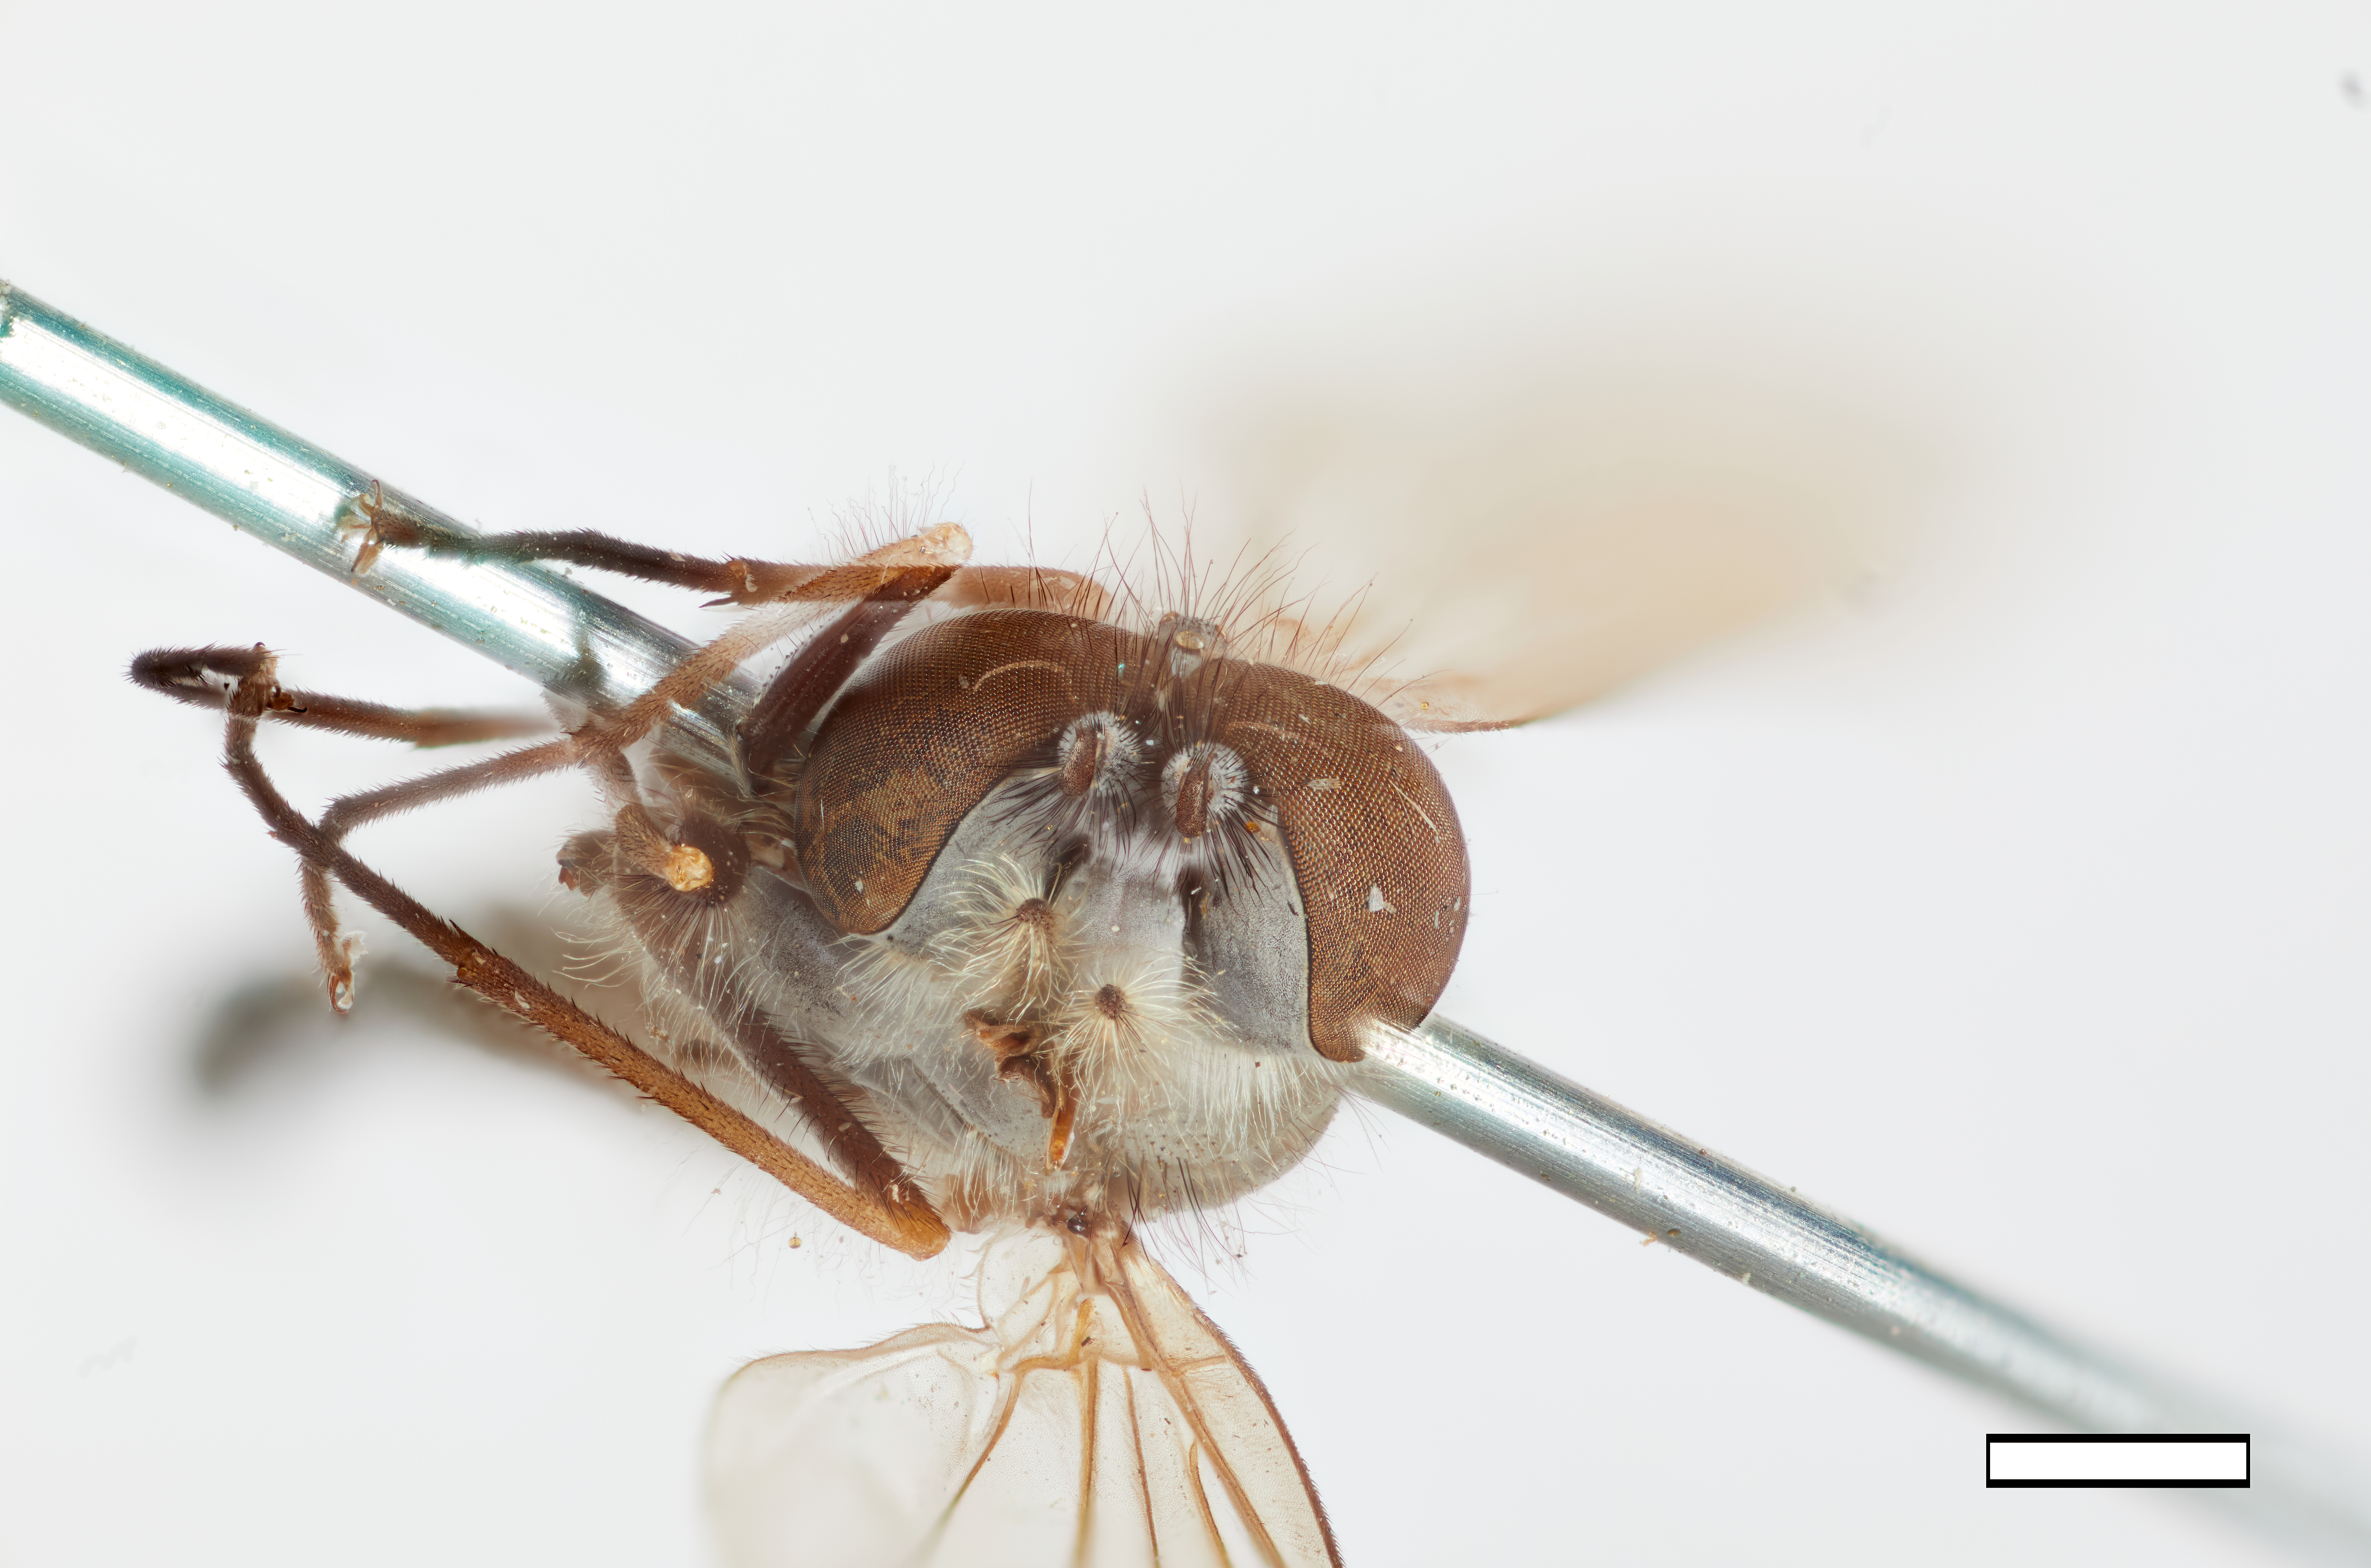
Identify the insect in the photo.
Symphoromyia fera
